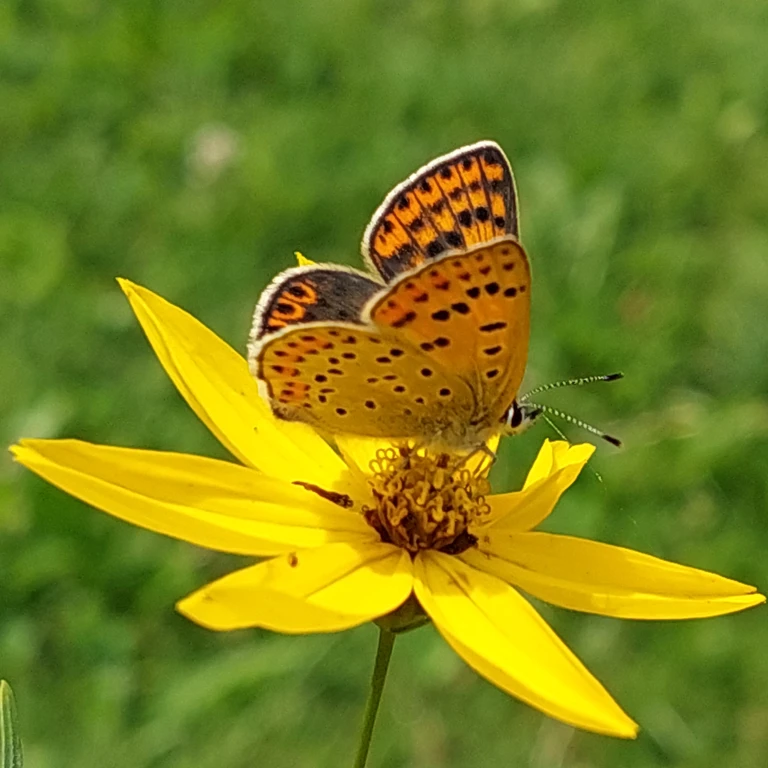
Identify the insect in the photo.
Lycaena tityrus (also Loweia tityrus)
